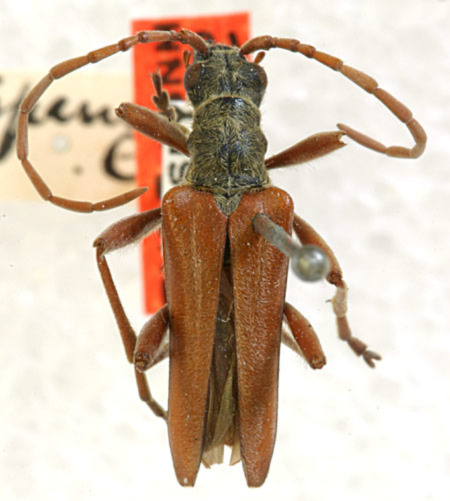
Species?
Stenocorus nubifer (also Stenocorus rufipennis)
